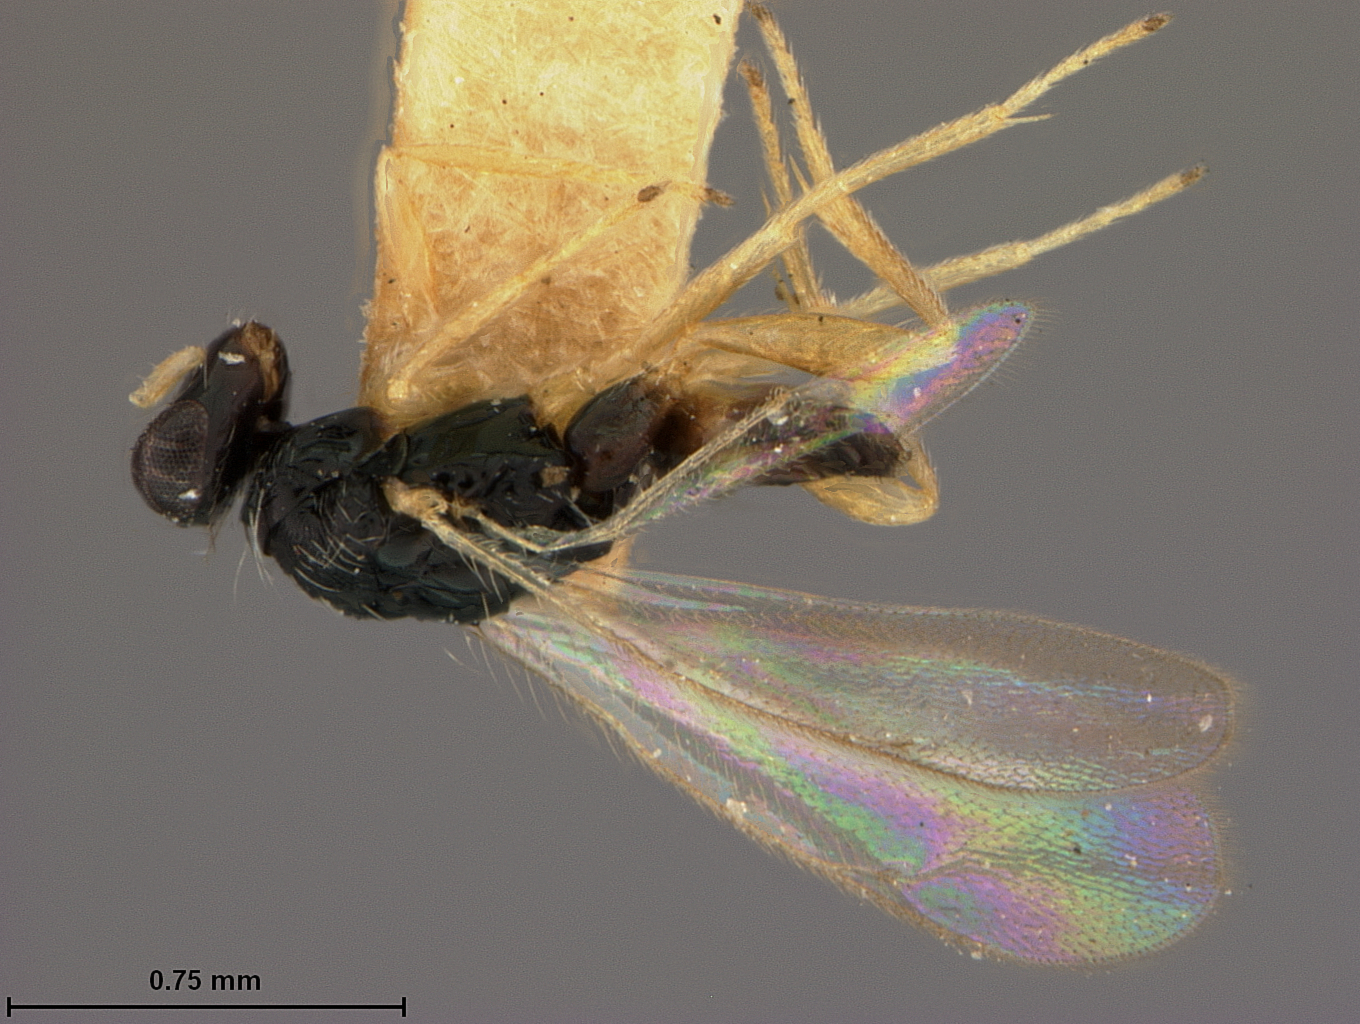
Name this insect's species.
Euplectrus japonicus
